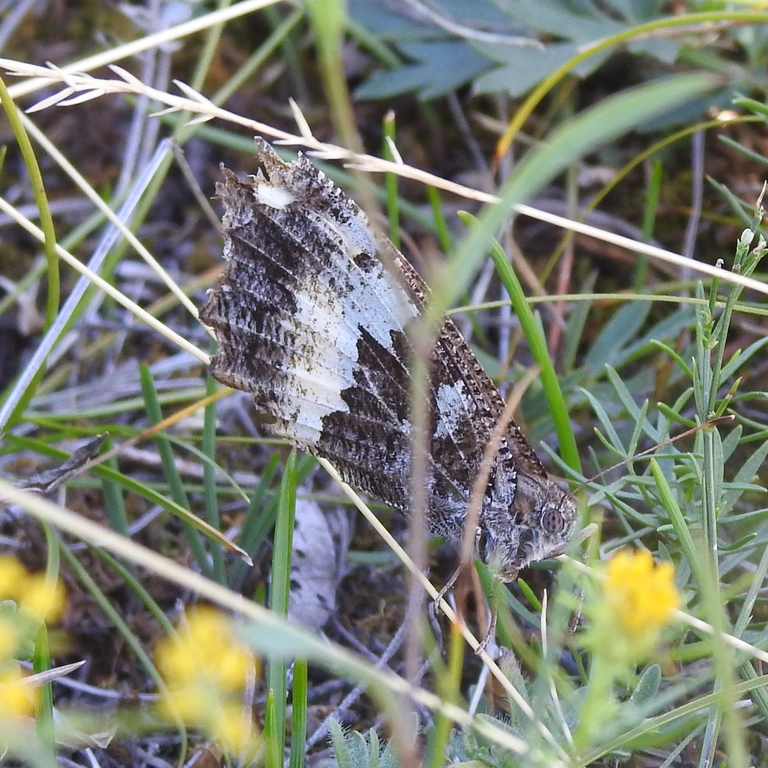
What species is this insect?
Brintesia circe
